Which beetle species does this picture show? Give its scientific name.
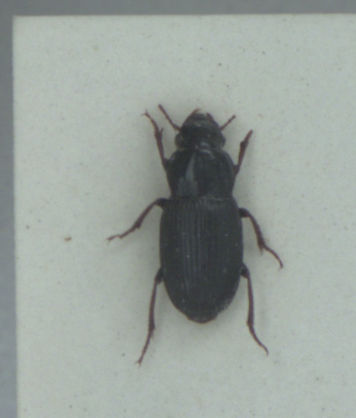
Harpalus attenuatus
